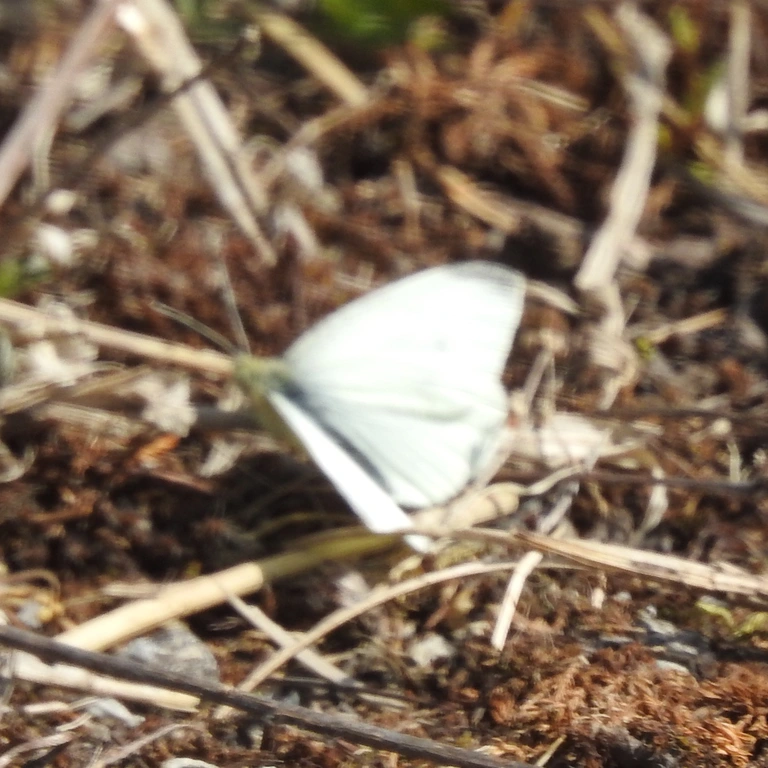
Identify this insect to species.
Pieris napi
